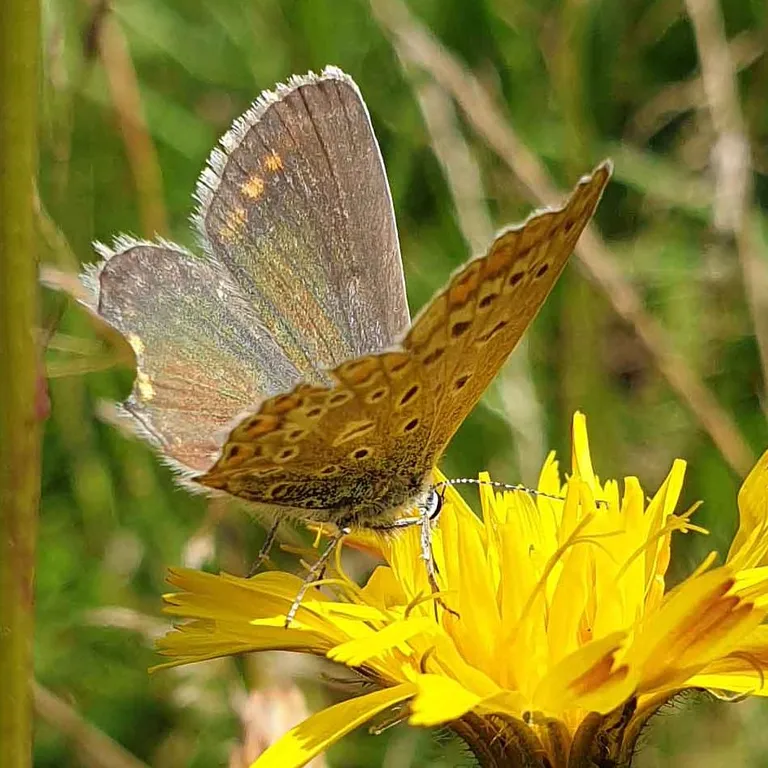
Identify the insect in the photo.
Polyommatus icarus
